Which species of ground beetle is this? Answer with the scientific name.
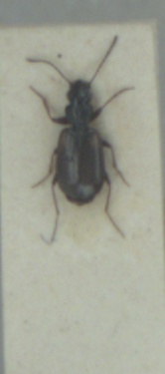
Syntomus obscuroguttatus
